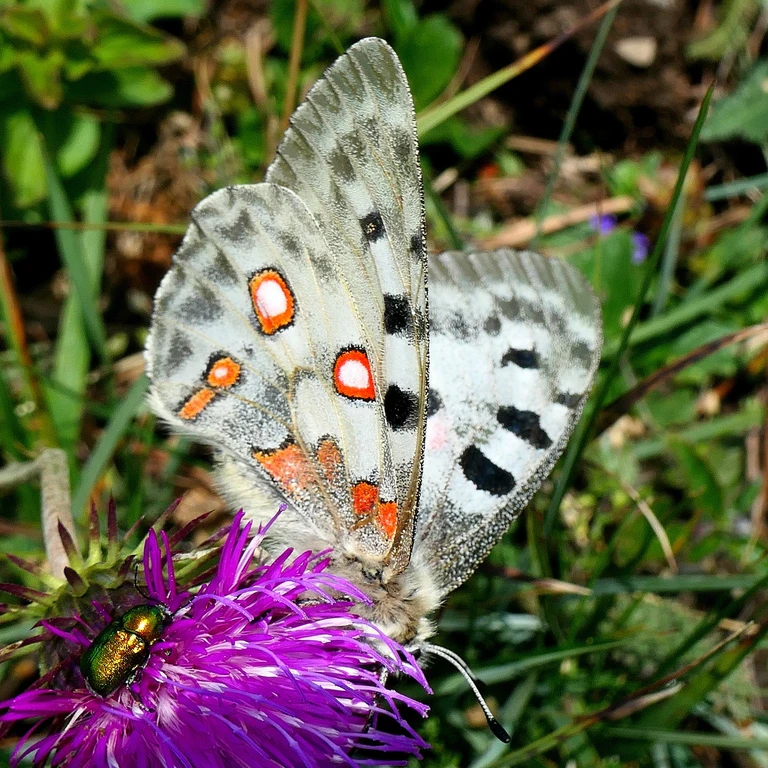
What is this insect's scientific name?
Parnassius apollo
